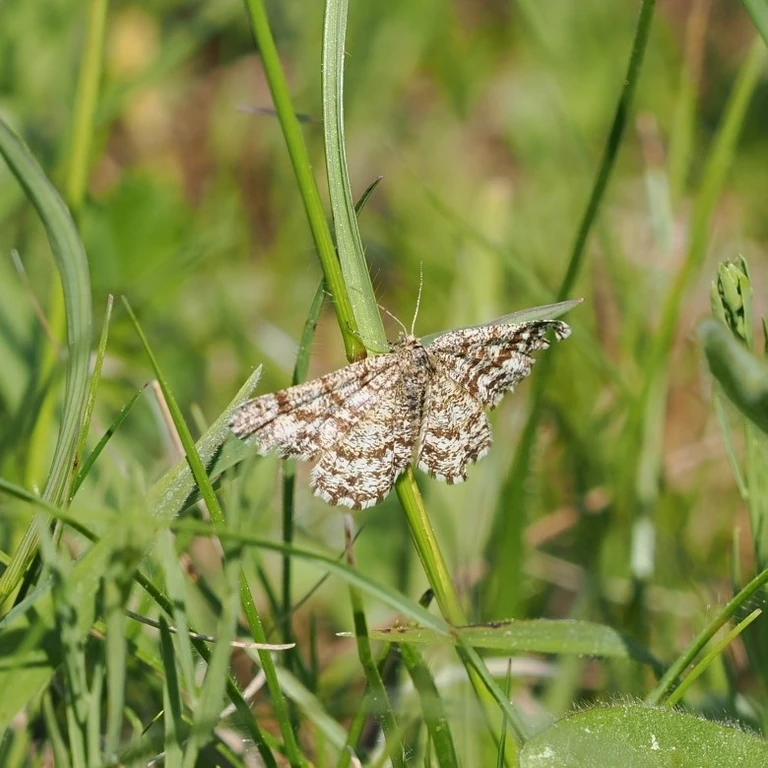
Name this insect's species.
Ematurga atomaria
